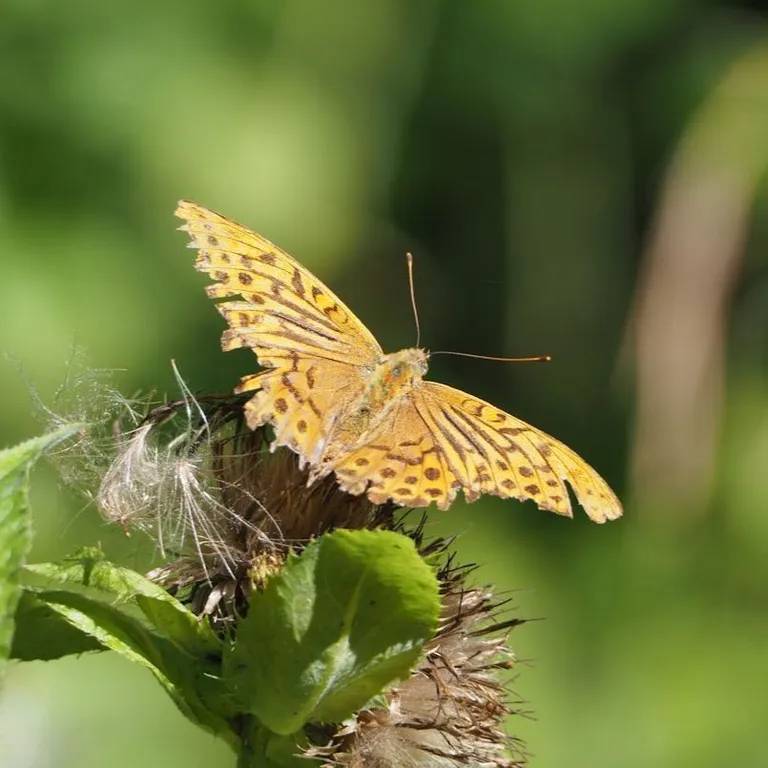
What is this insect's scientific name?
Argynnis paphia
